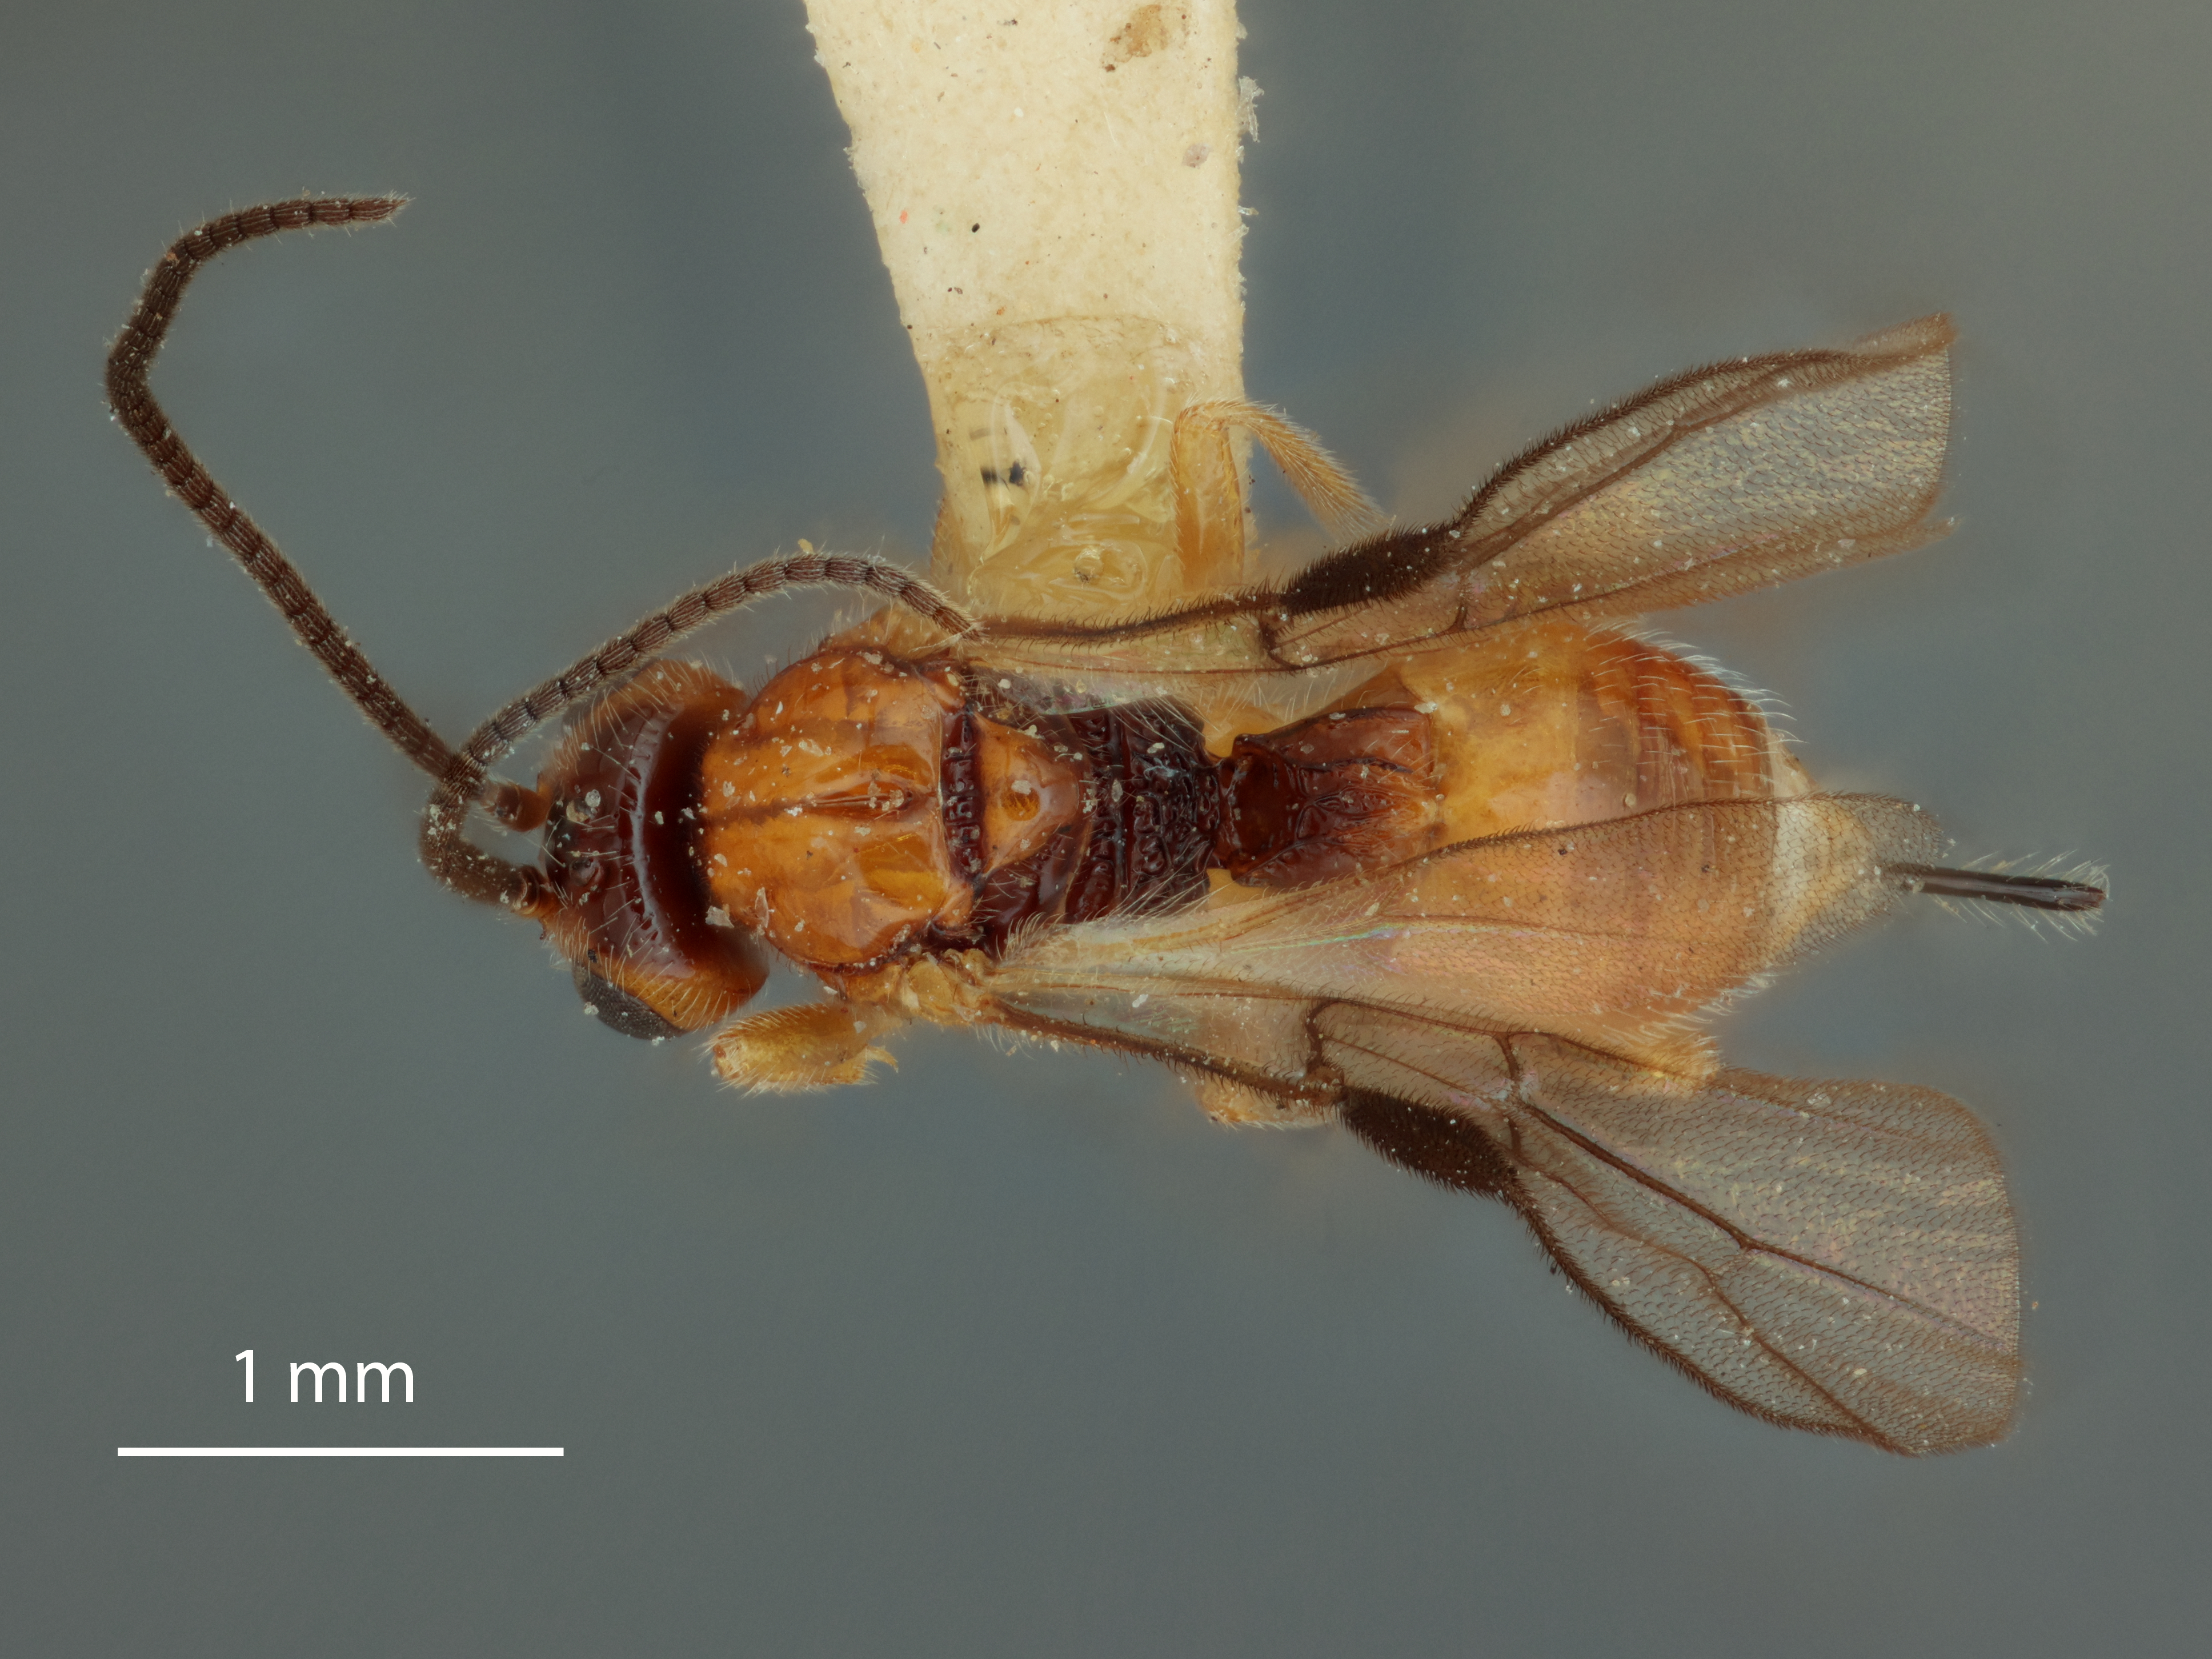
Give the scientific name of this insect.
Opius lectus
